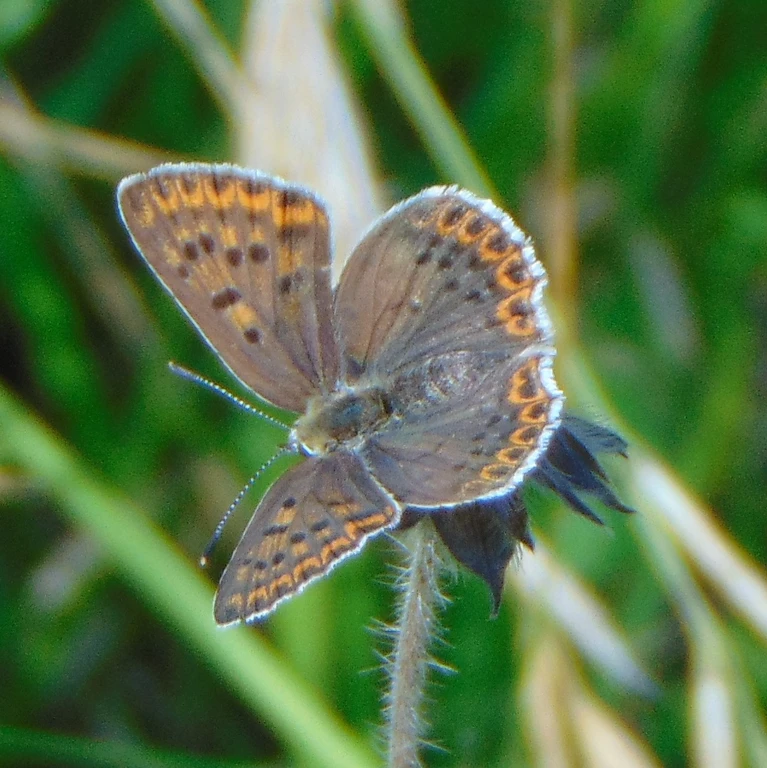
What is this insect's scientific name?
Lycaena tityrus (also Loweia tityrus)
